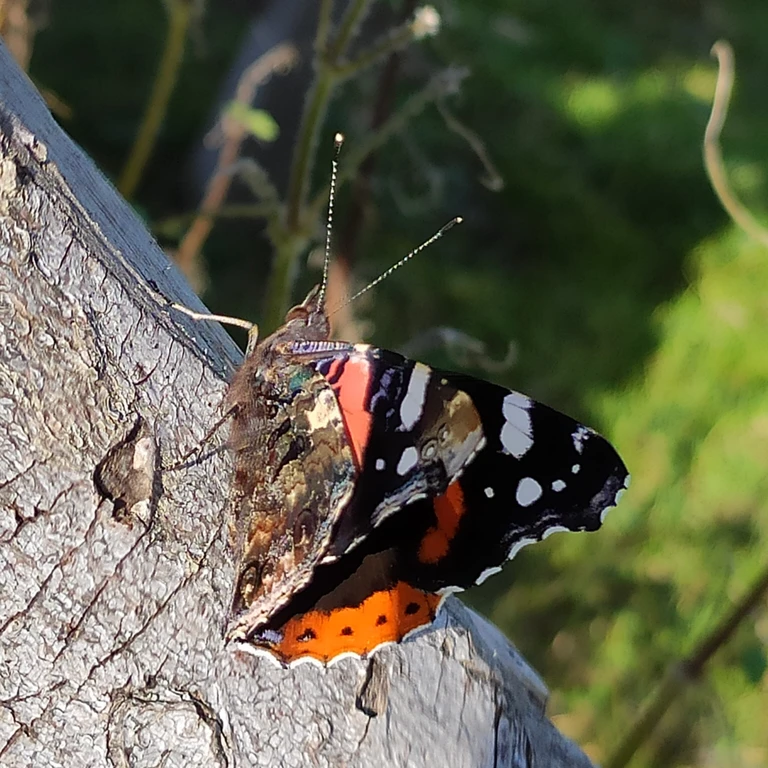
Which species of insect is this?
Vanessa atalanta
